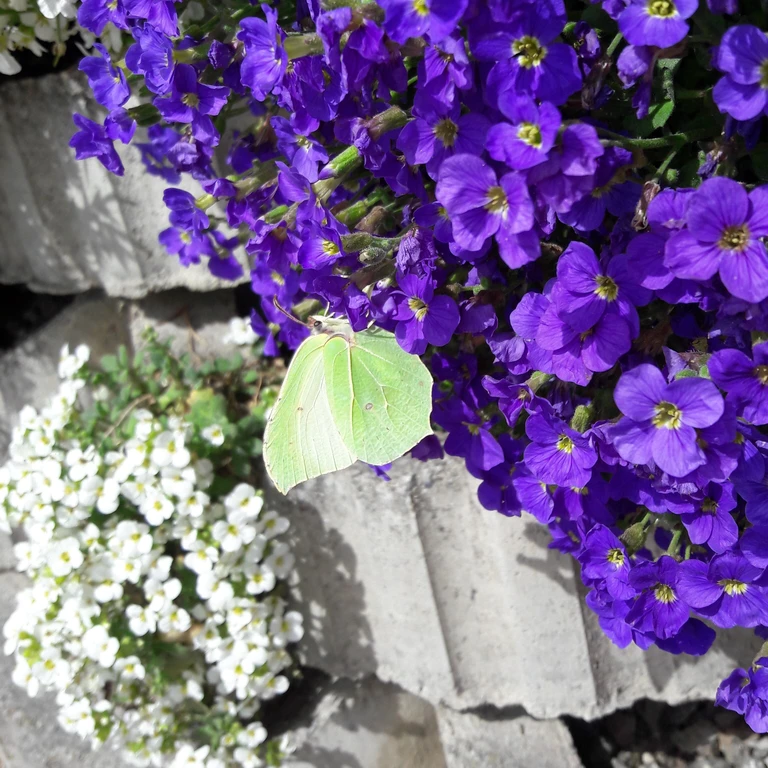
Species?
Gonepteryx rhamni
